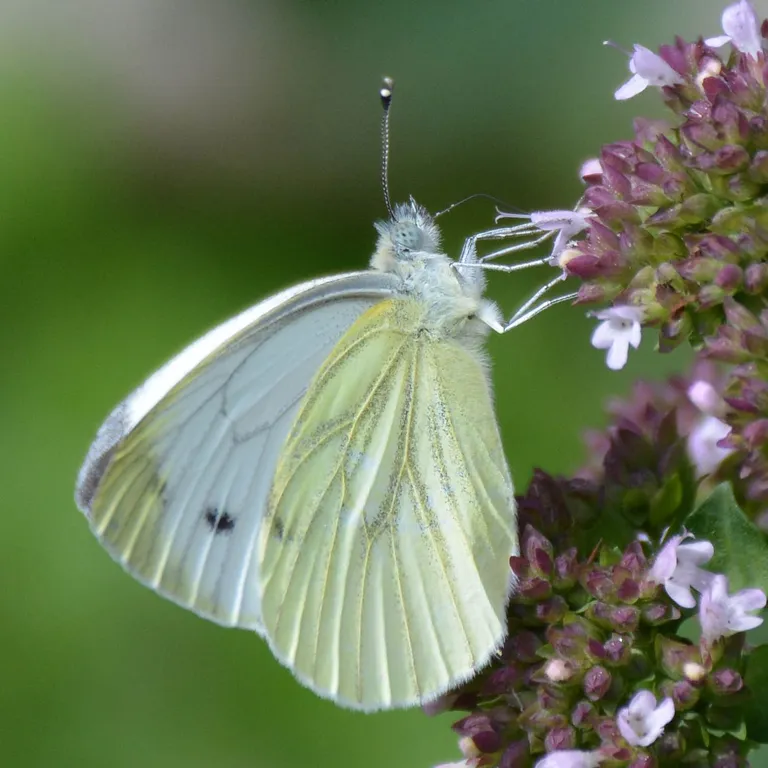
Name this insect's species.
Pieris napi
